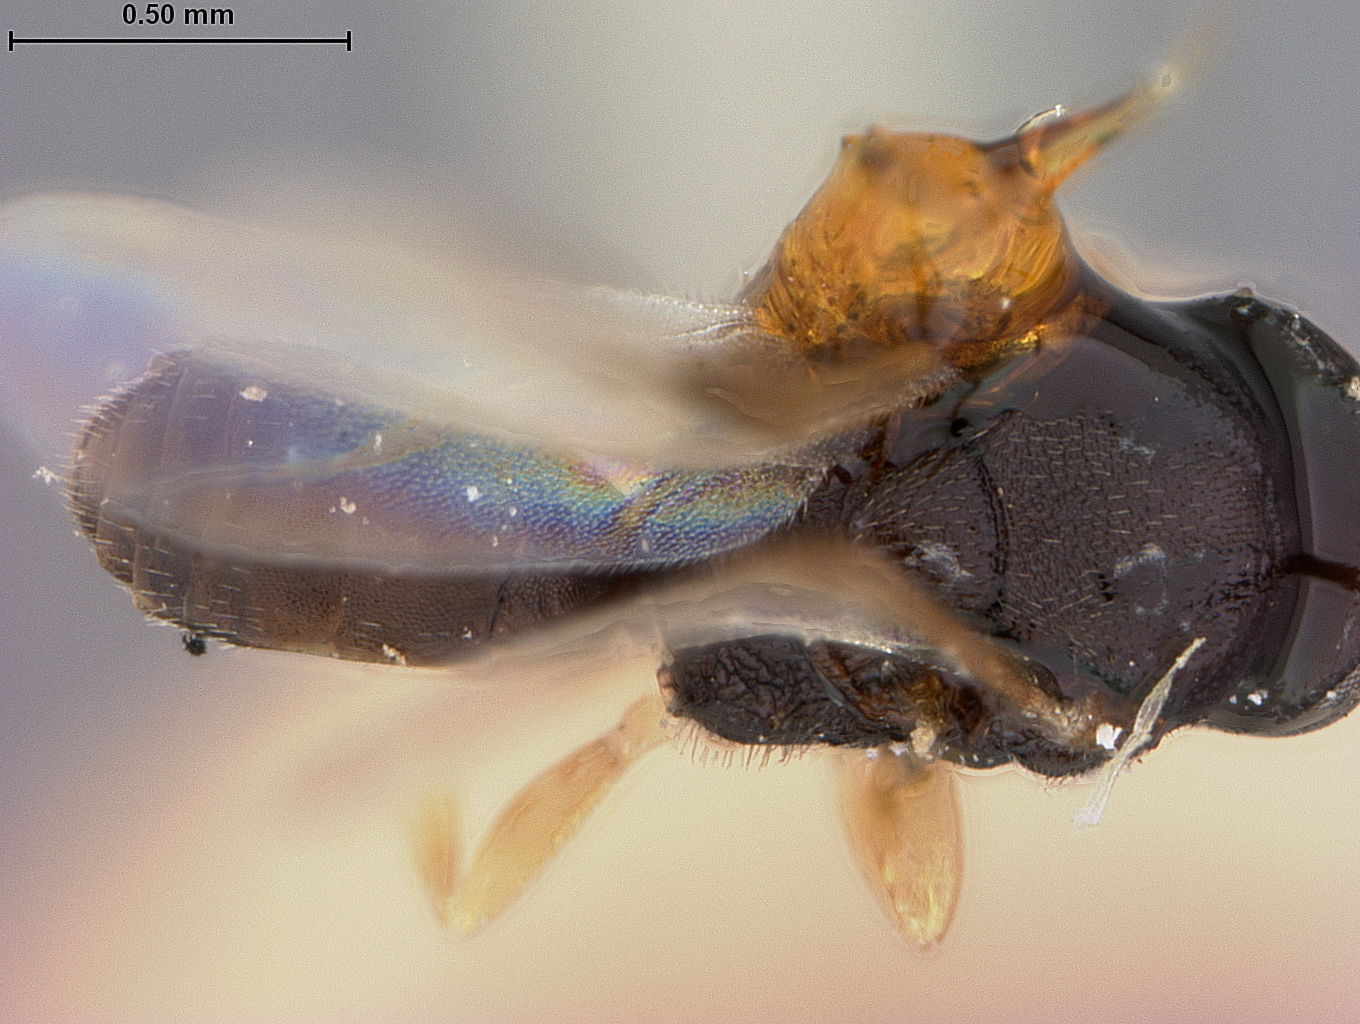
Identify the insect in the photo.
Elasmosoma vigilans
